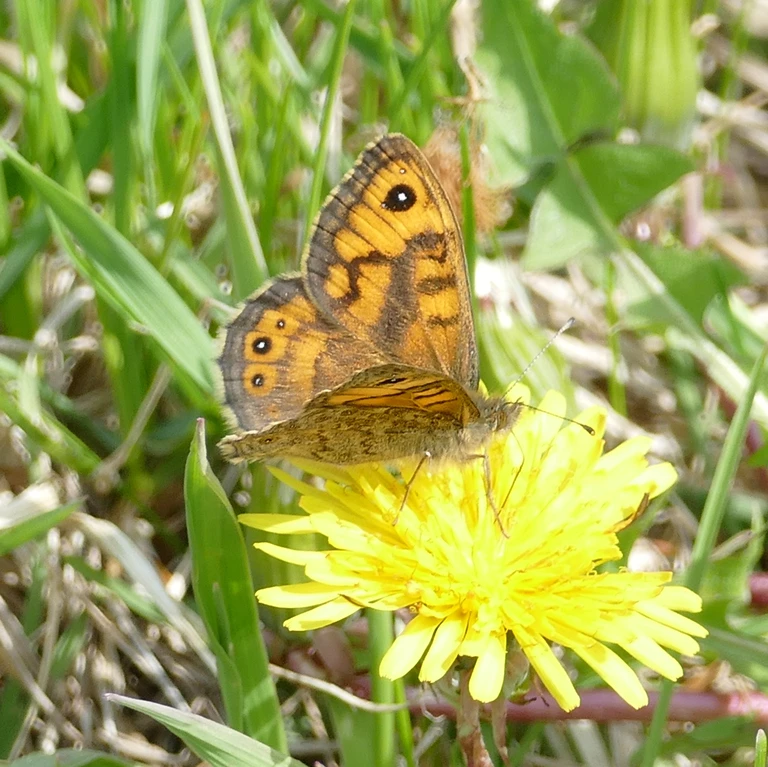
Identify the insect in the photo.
Lasiommata megera (also Pararge megera)
